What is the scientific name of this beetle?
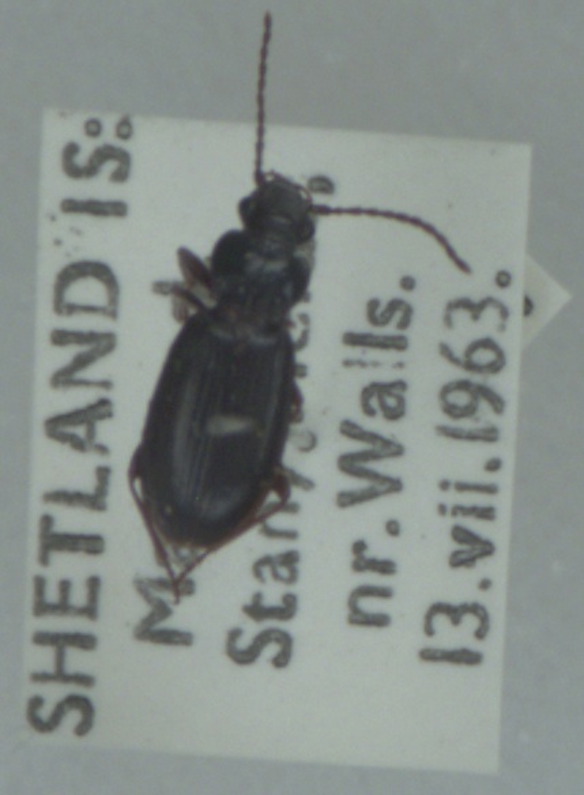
Patrobus assimilis
